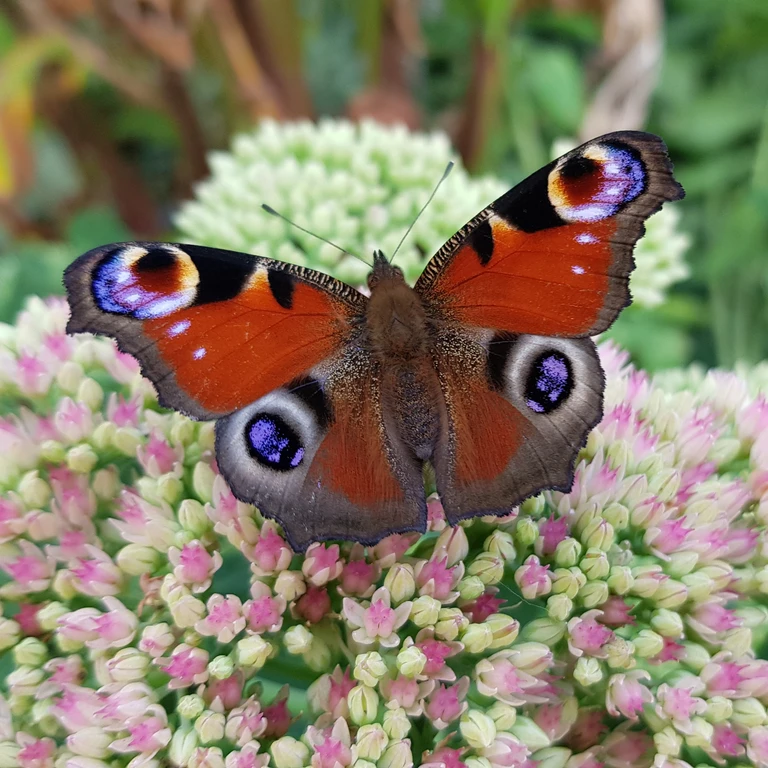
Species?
Aglais io
